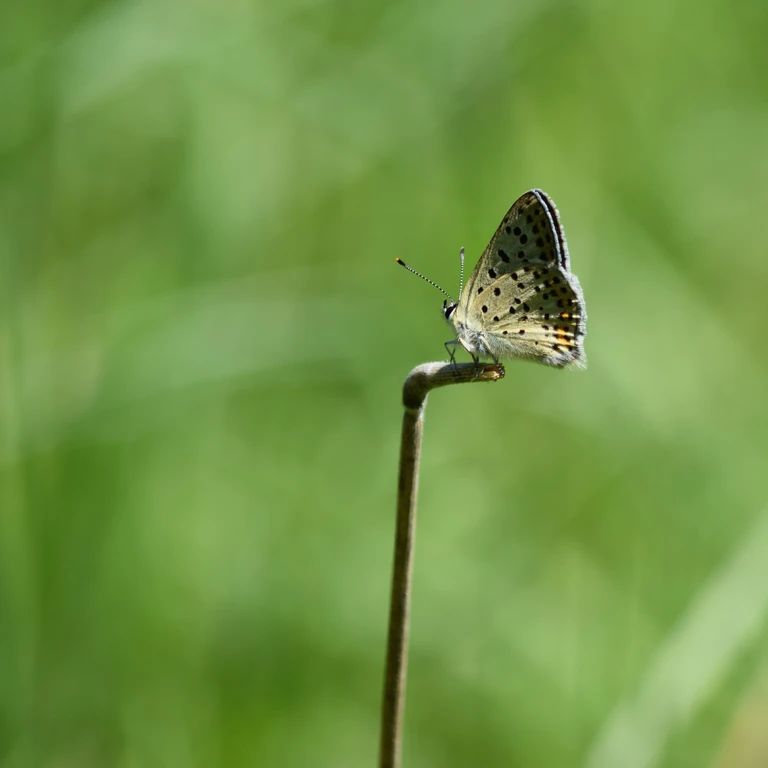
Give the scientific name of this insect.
Lycaena tityrus (also Loweia tityrus)
